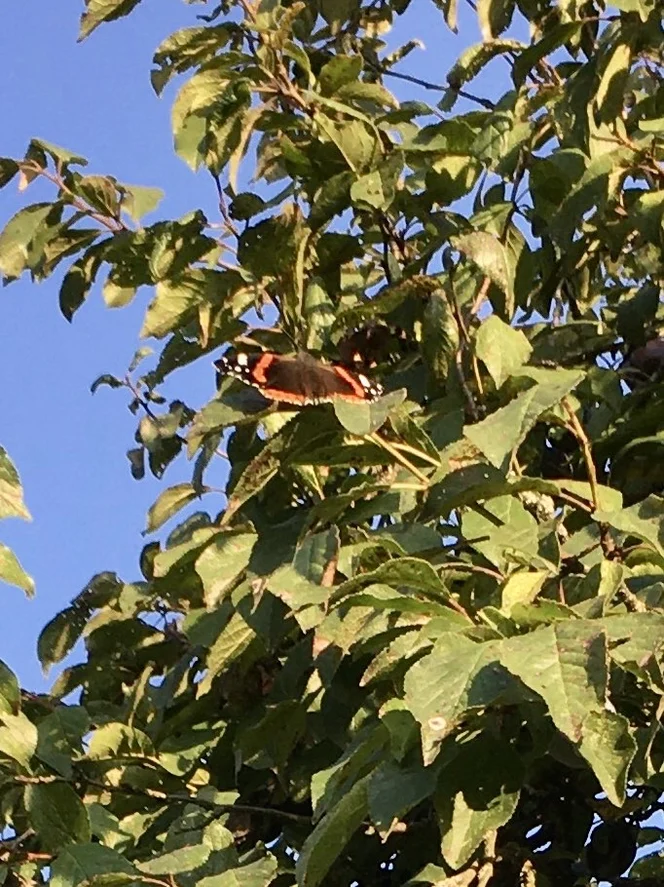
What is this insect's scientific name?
Vanessa atalanta
